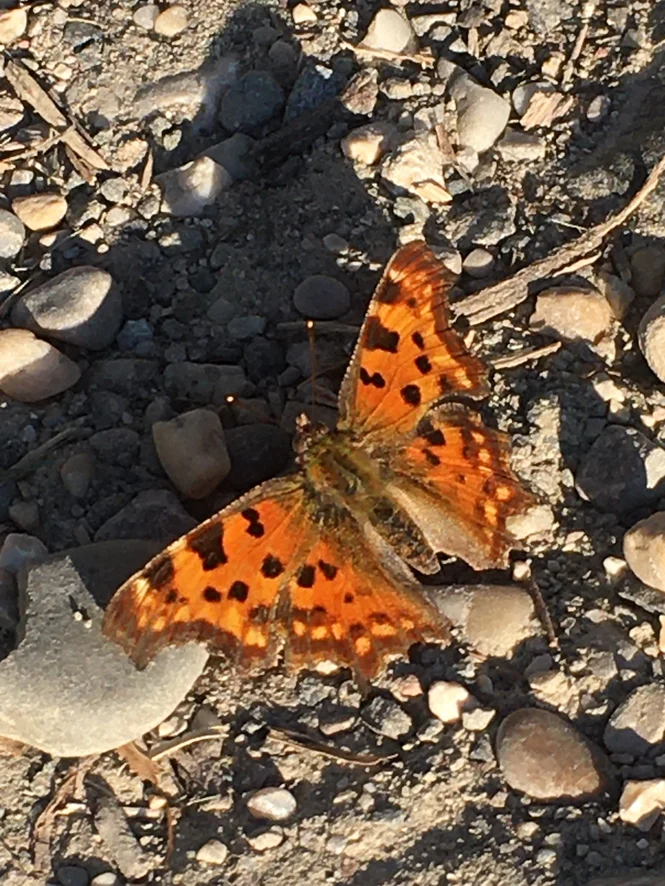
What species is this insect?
Polygonia c-album
